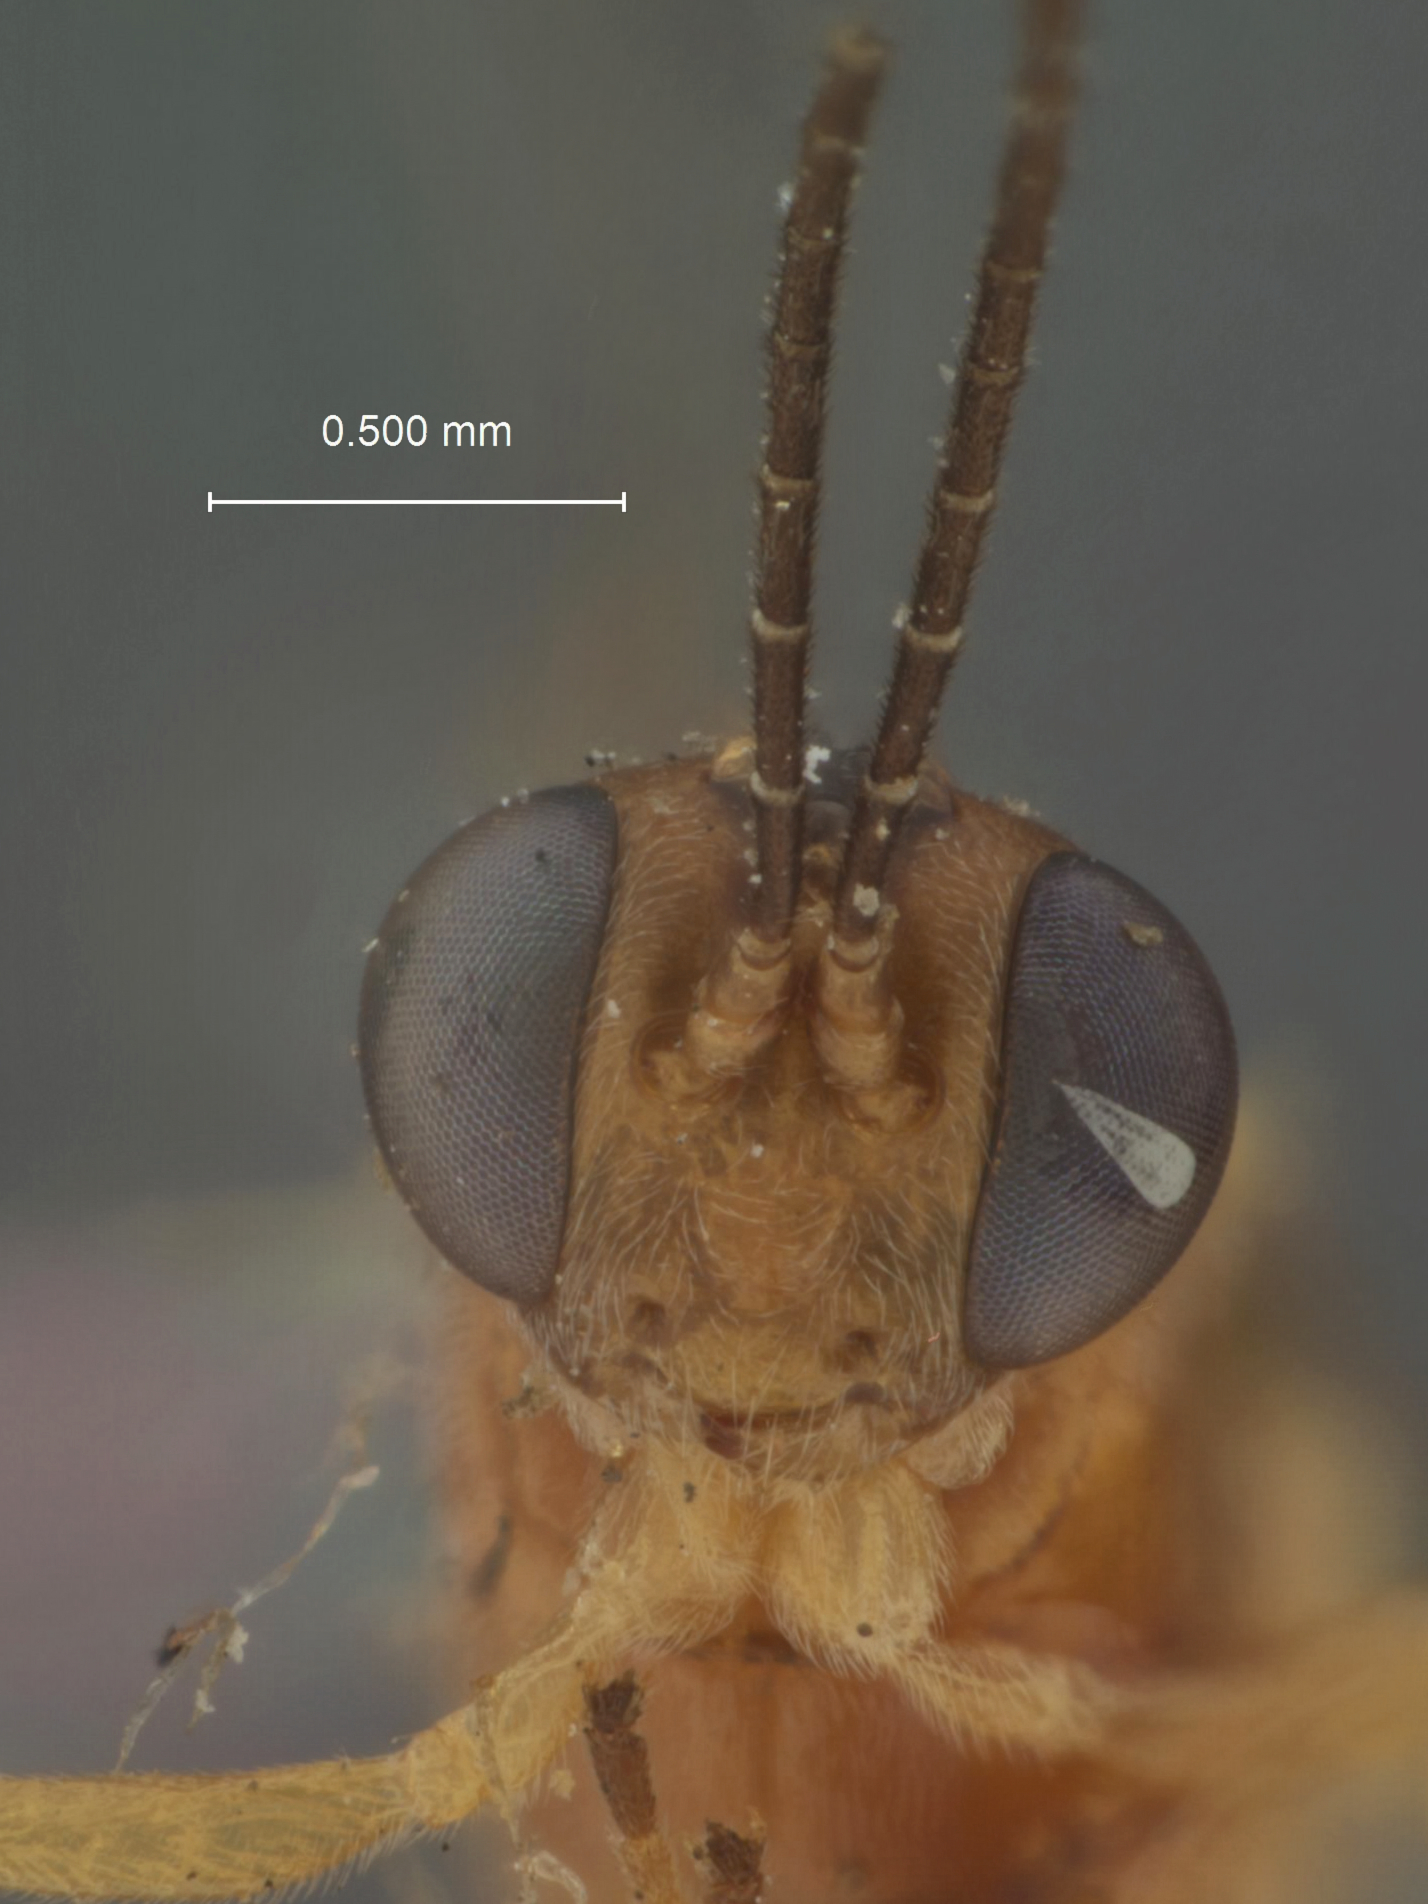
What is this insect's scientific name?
Pristomerus euryptychiae
